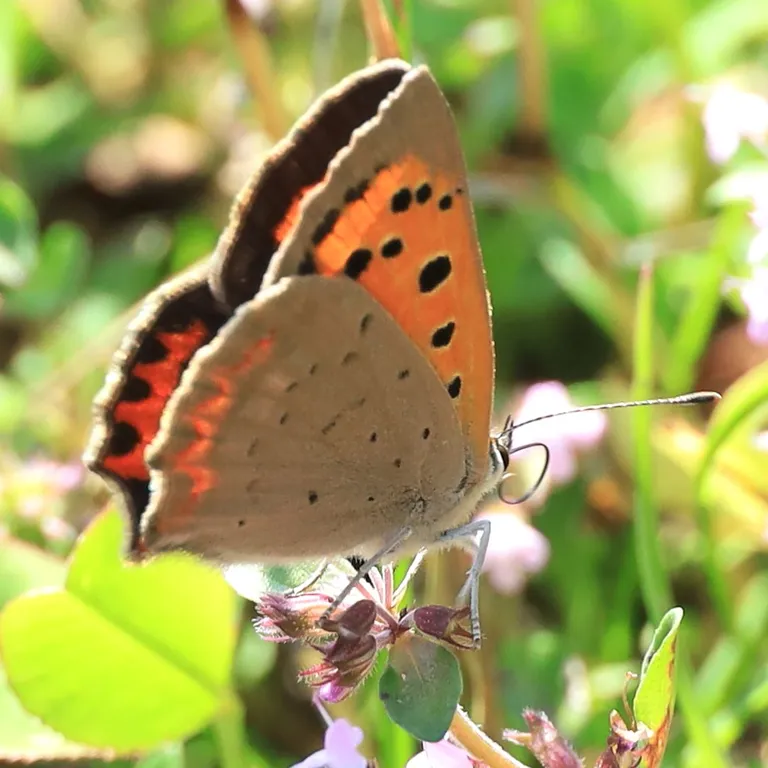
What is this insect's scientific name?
Lycaena phlaeas
